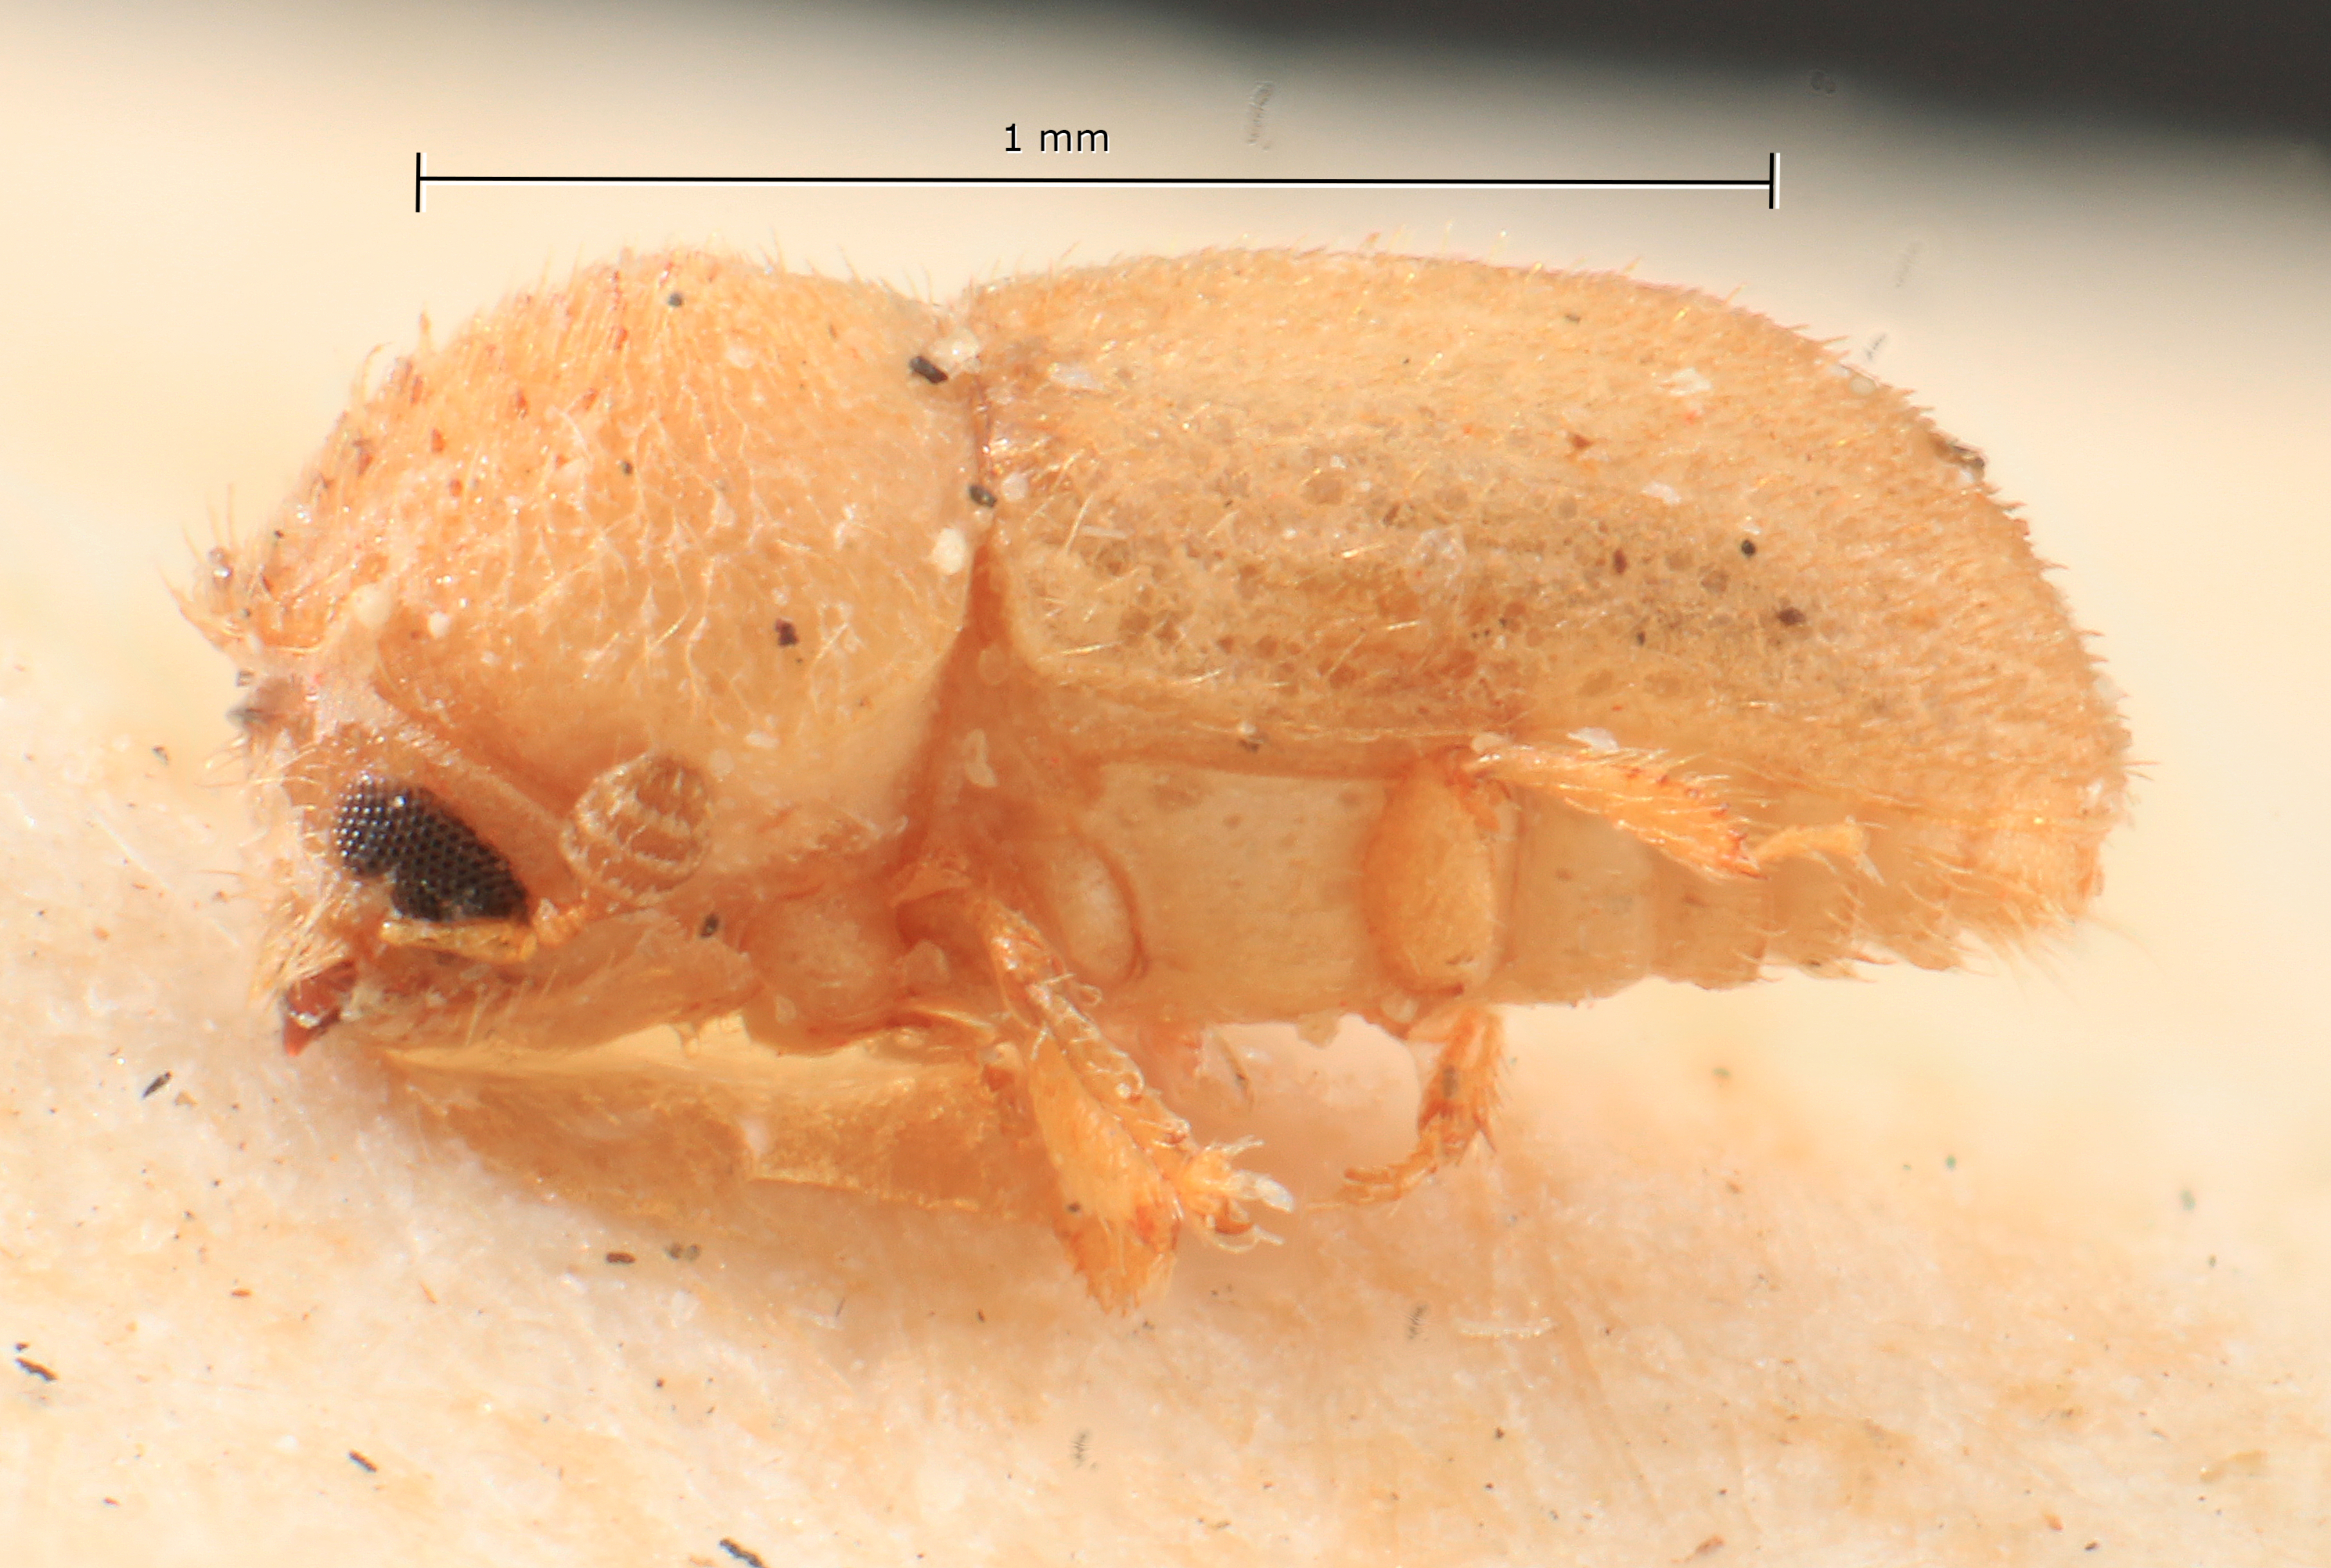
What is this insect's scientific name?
Cryphalus pini
